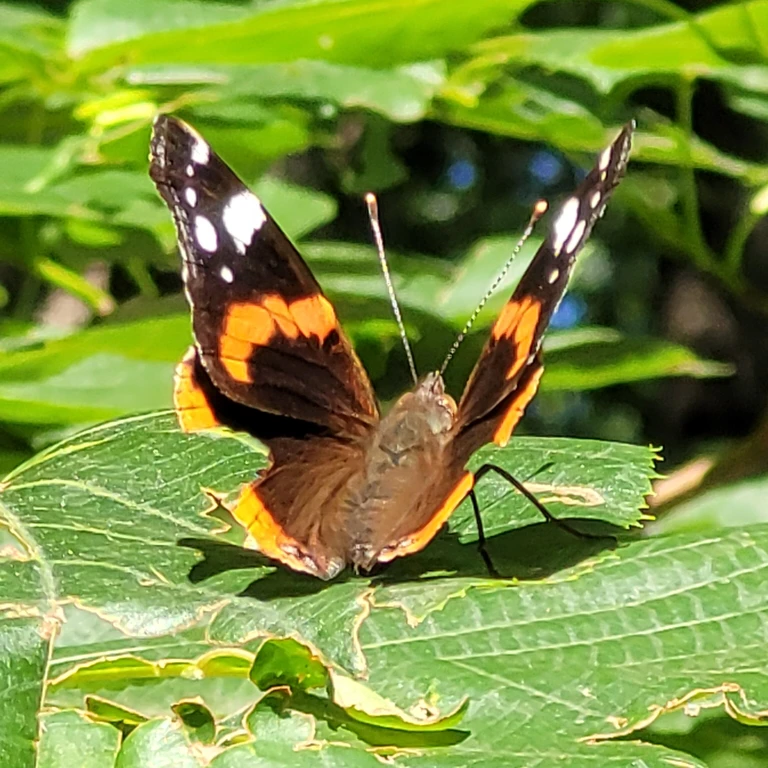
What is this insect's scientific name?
Vanessa atalanta
